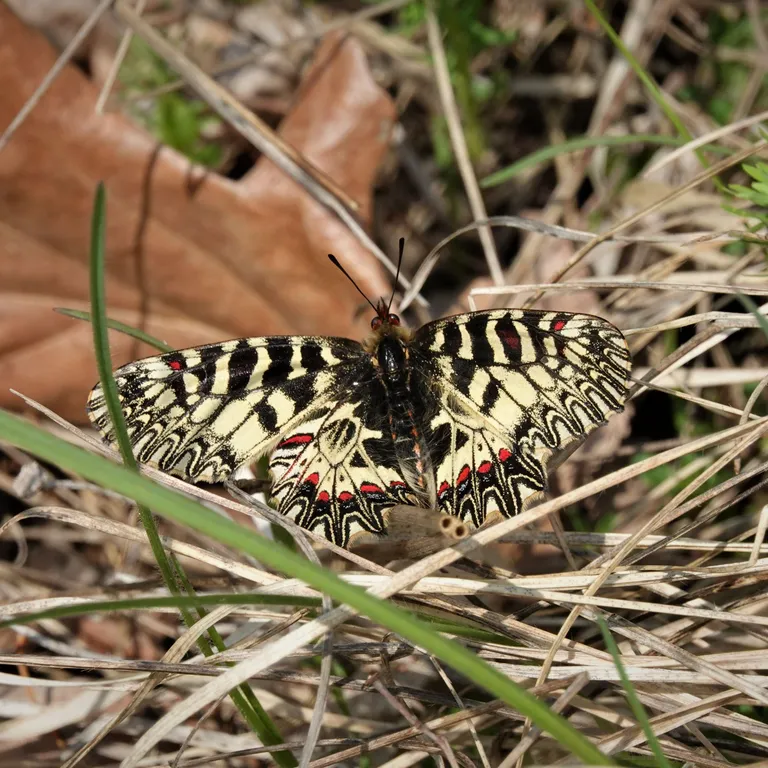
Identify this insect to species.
Zerynthia polyxena
